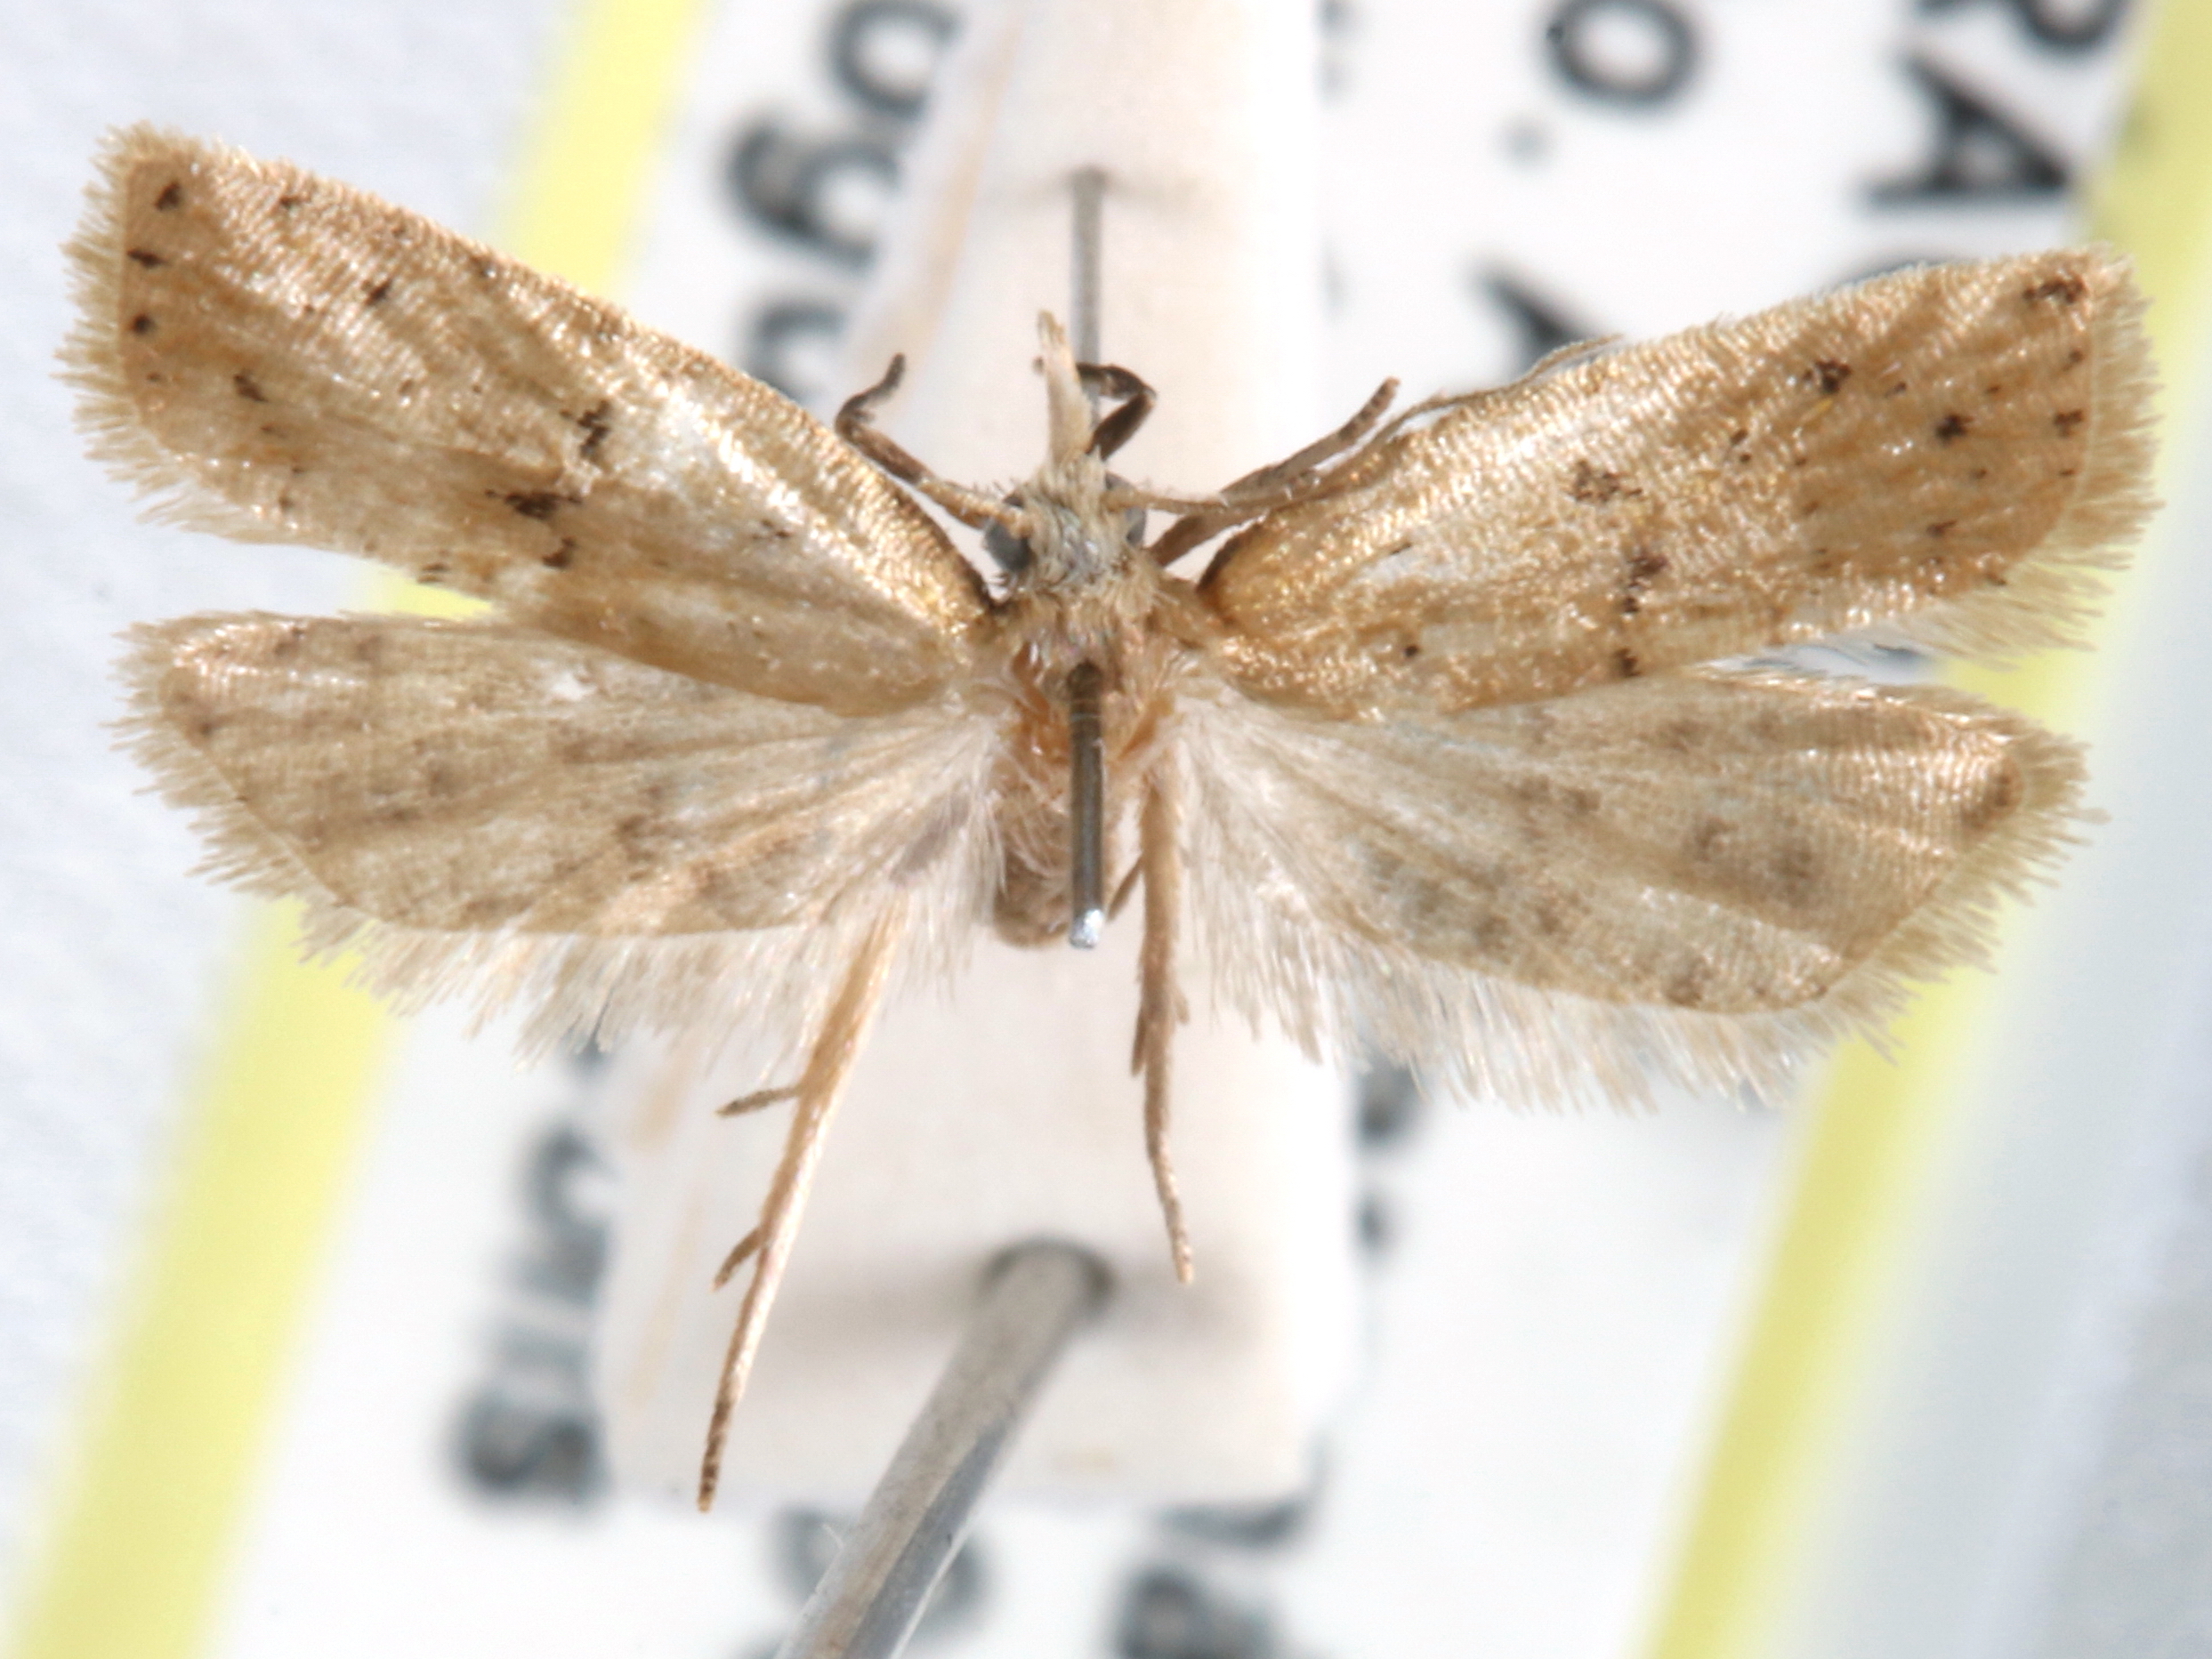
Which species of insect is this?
Sparganita poguei
